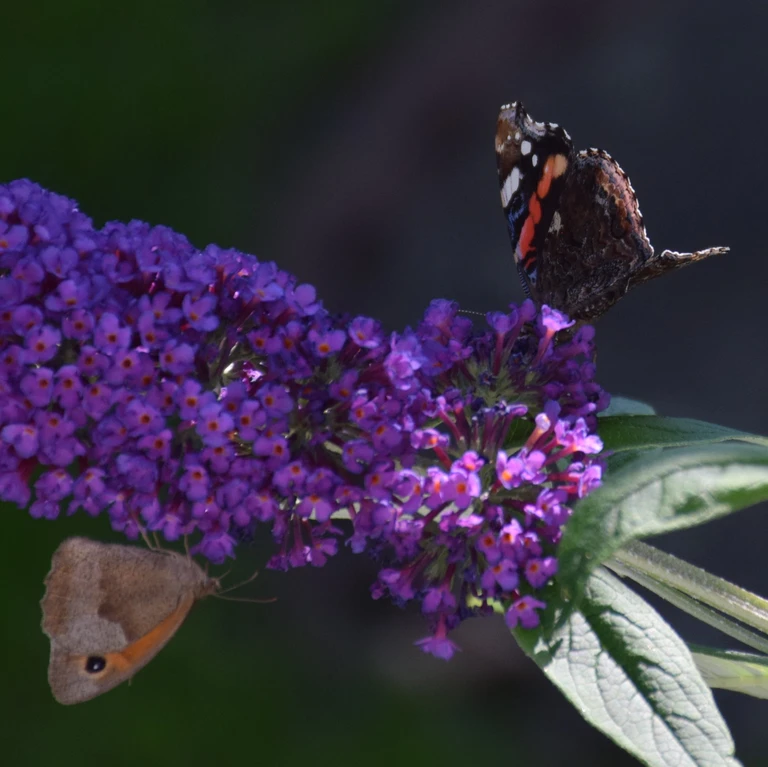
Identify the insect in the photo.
Vanessa atalanta
